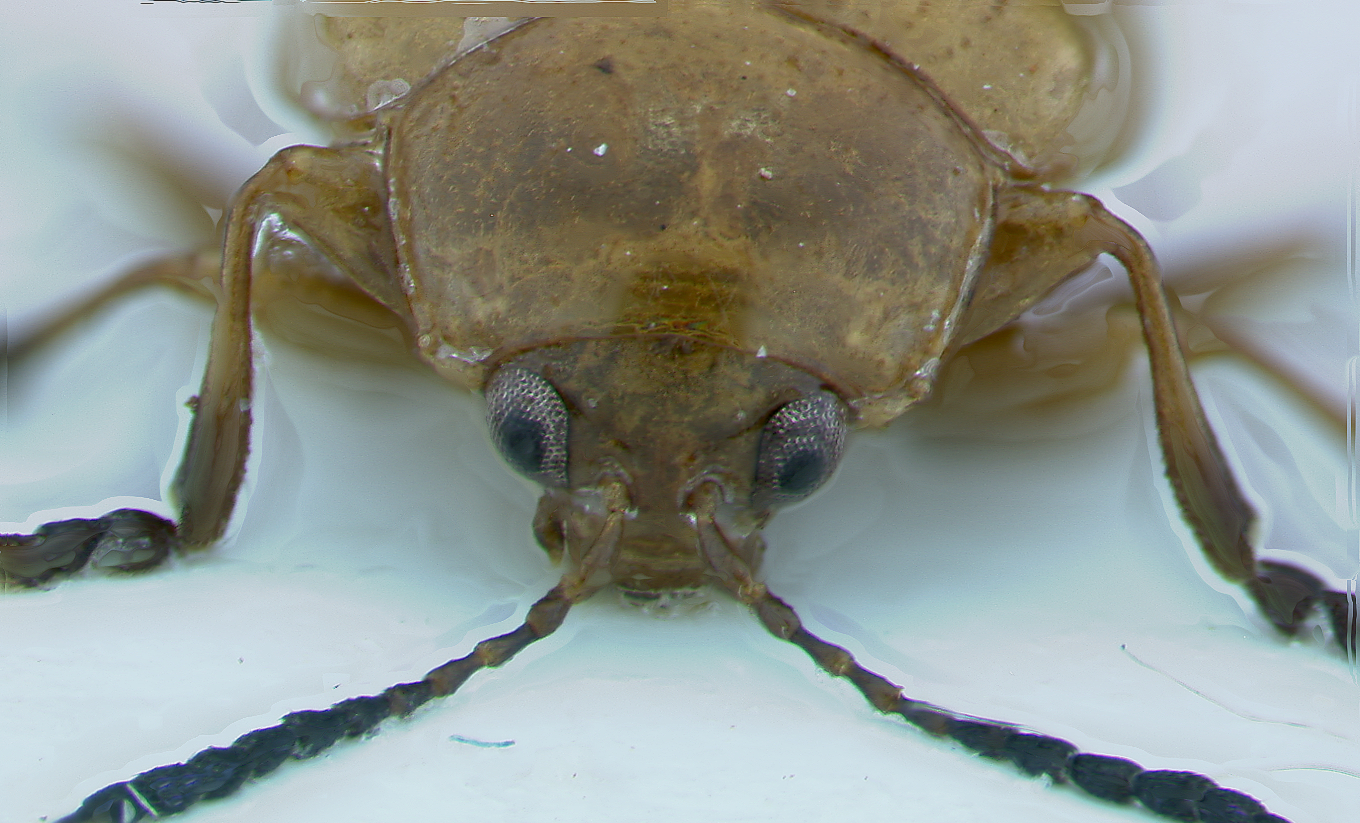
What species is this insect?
Phaelota mauliki
